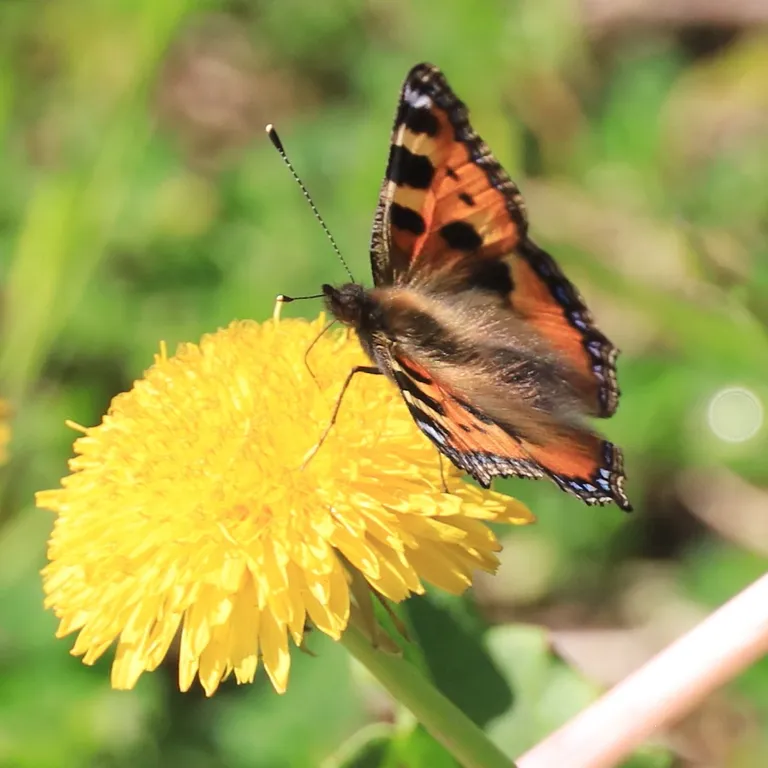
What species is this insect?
Aglais urticae
